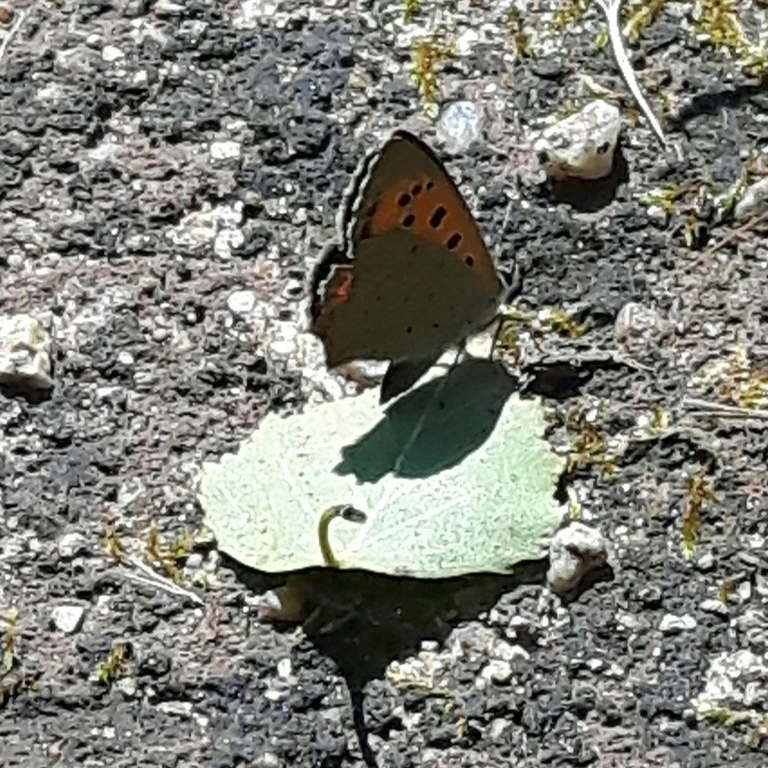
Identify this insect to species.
Lycaena phlaeas
